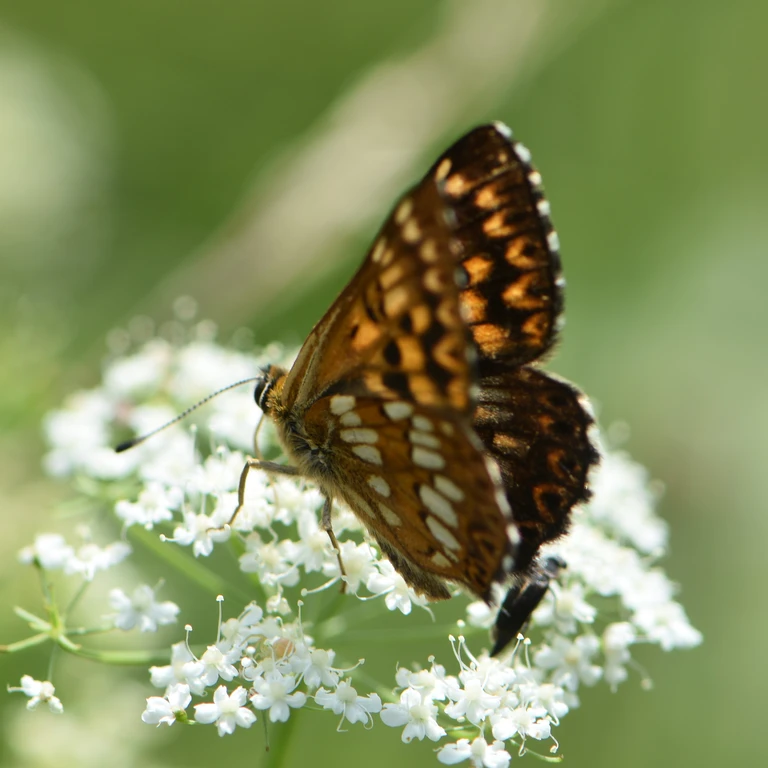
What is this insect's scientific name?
Hamearis lucina
